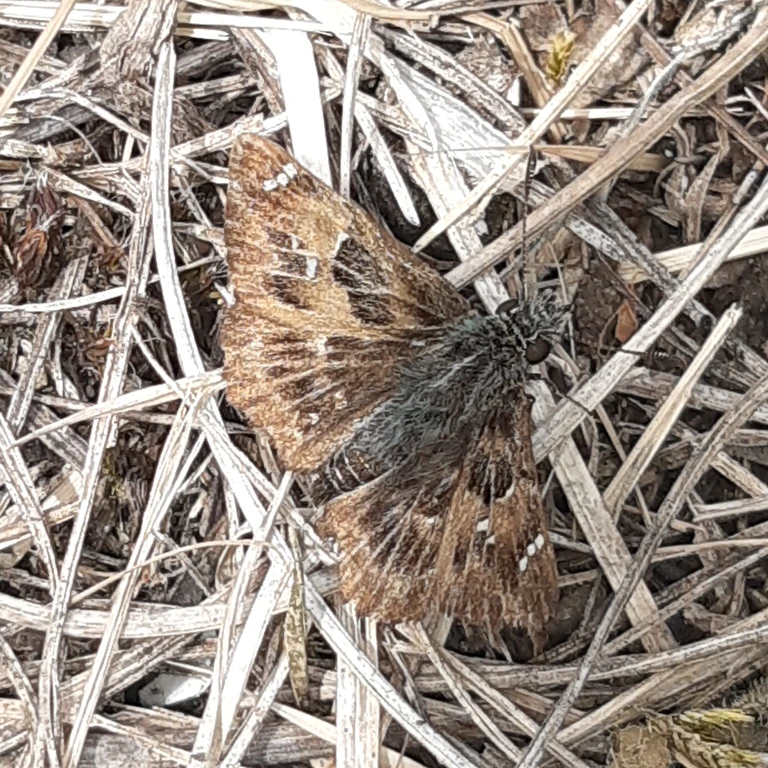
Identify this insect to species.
Carcharodus alceae
